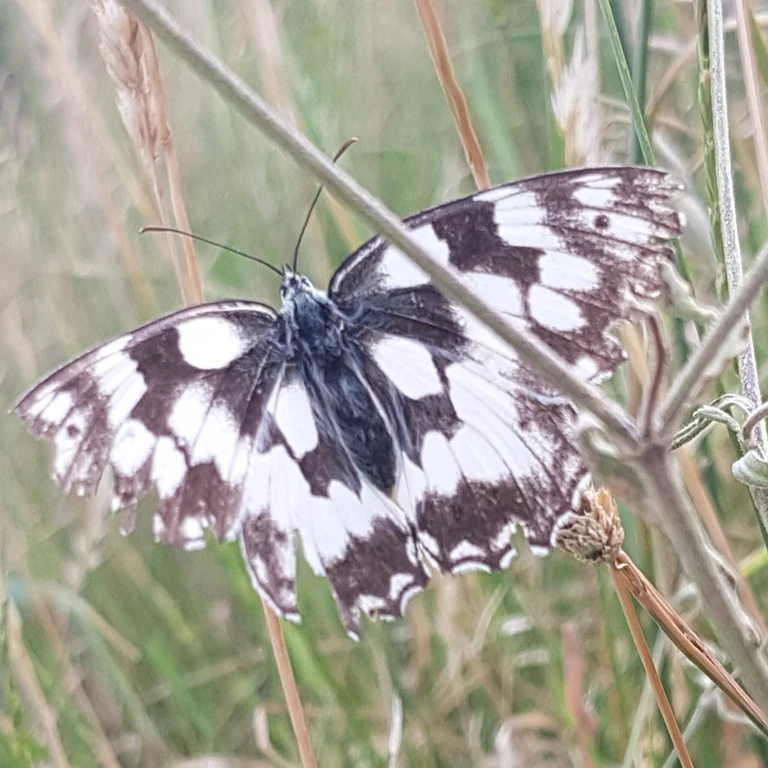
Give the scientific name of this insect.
Melanargia galathea
